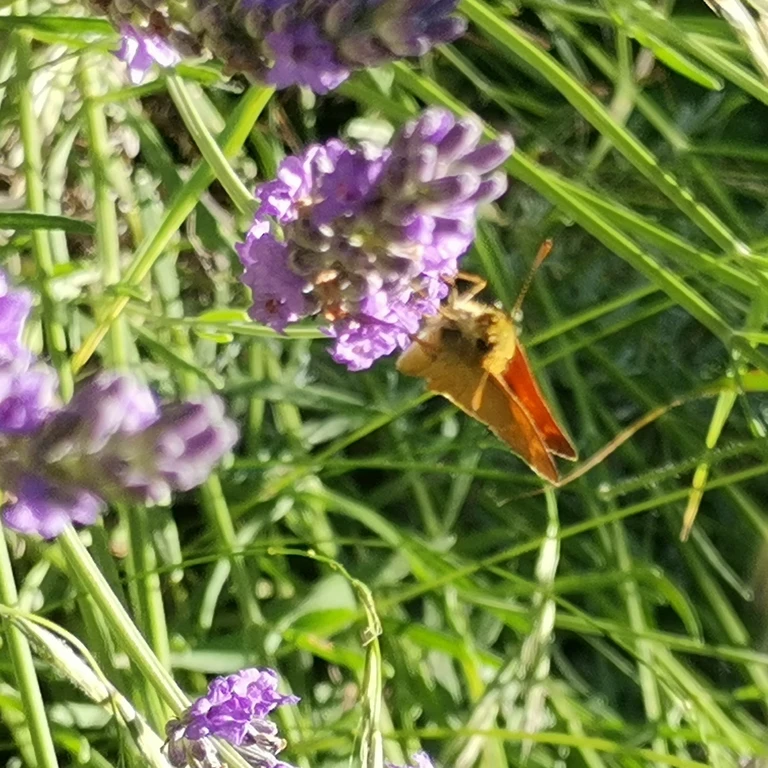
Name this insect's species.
Ochlodes sylvanus (also Ochlodes venata)
